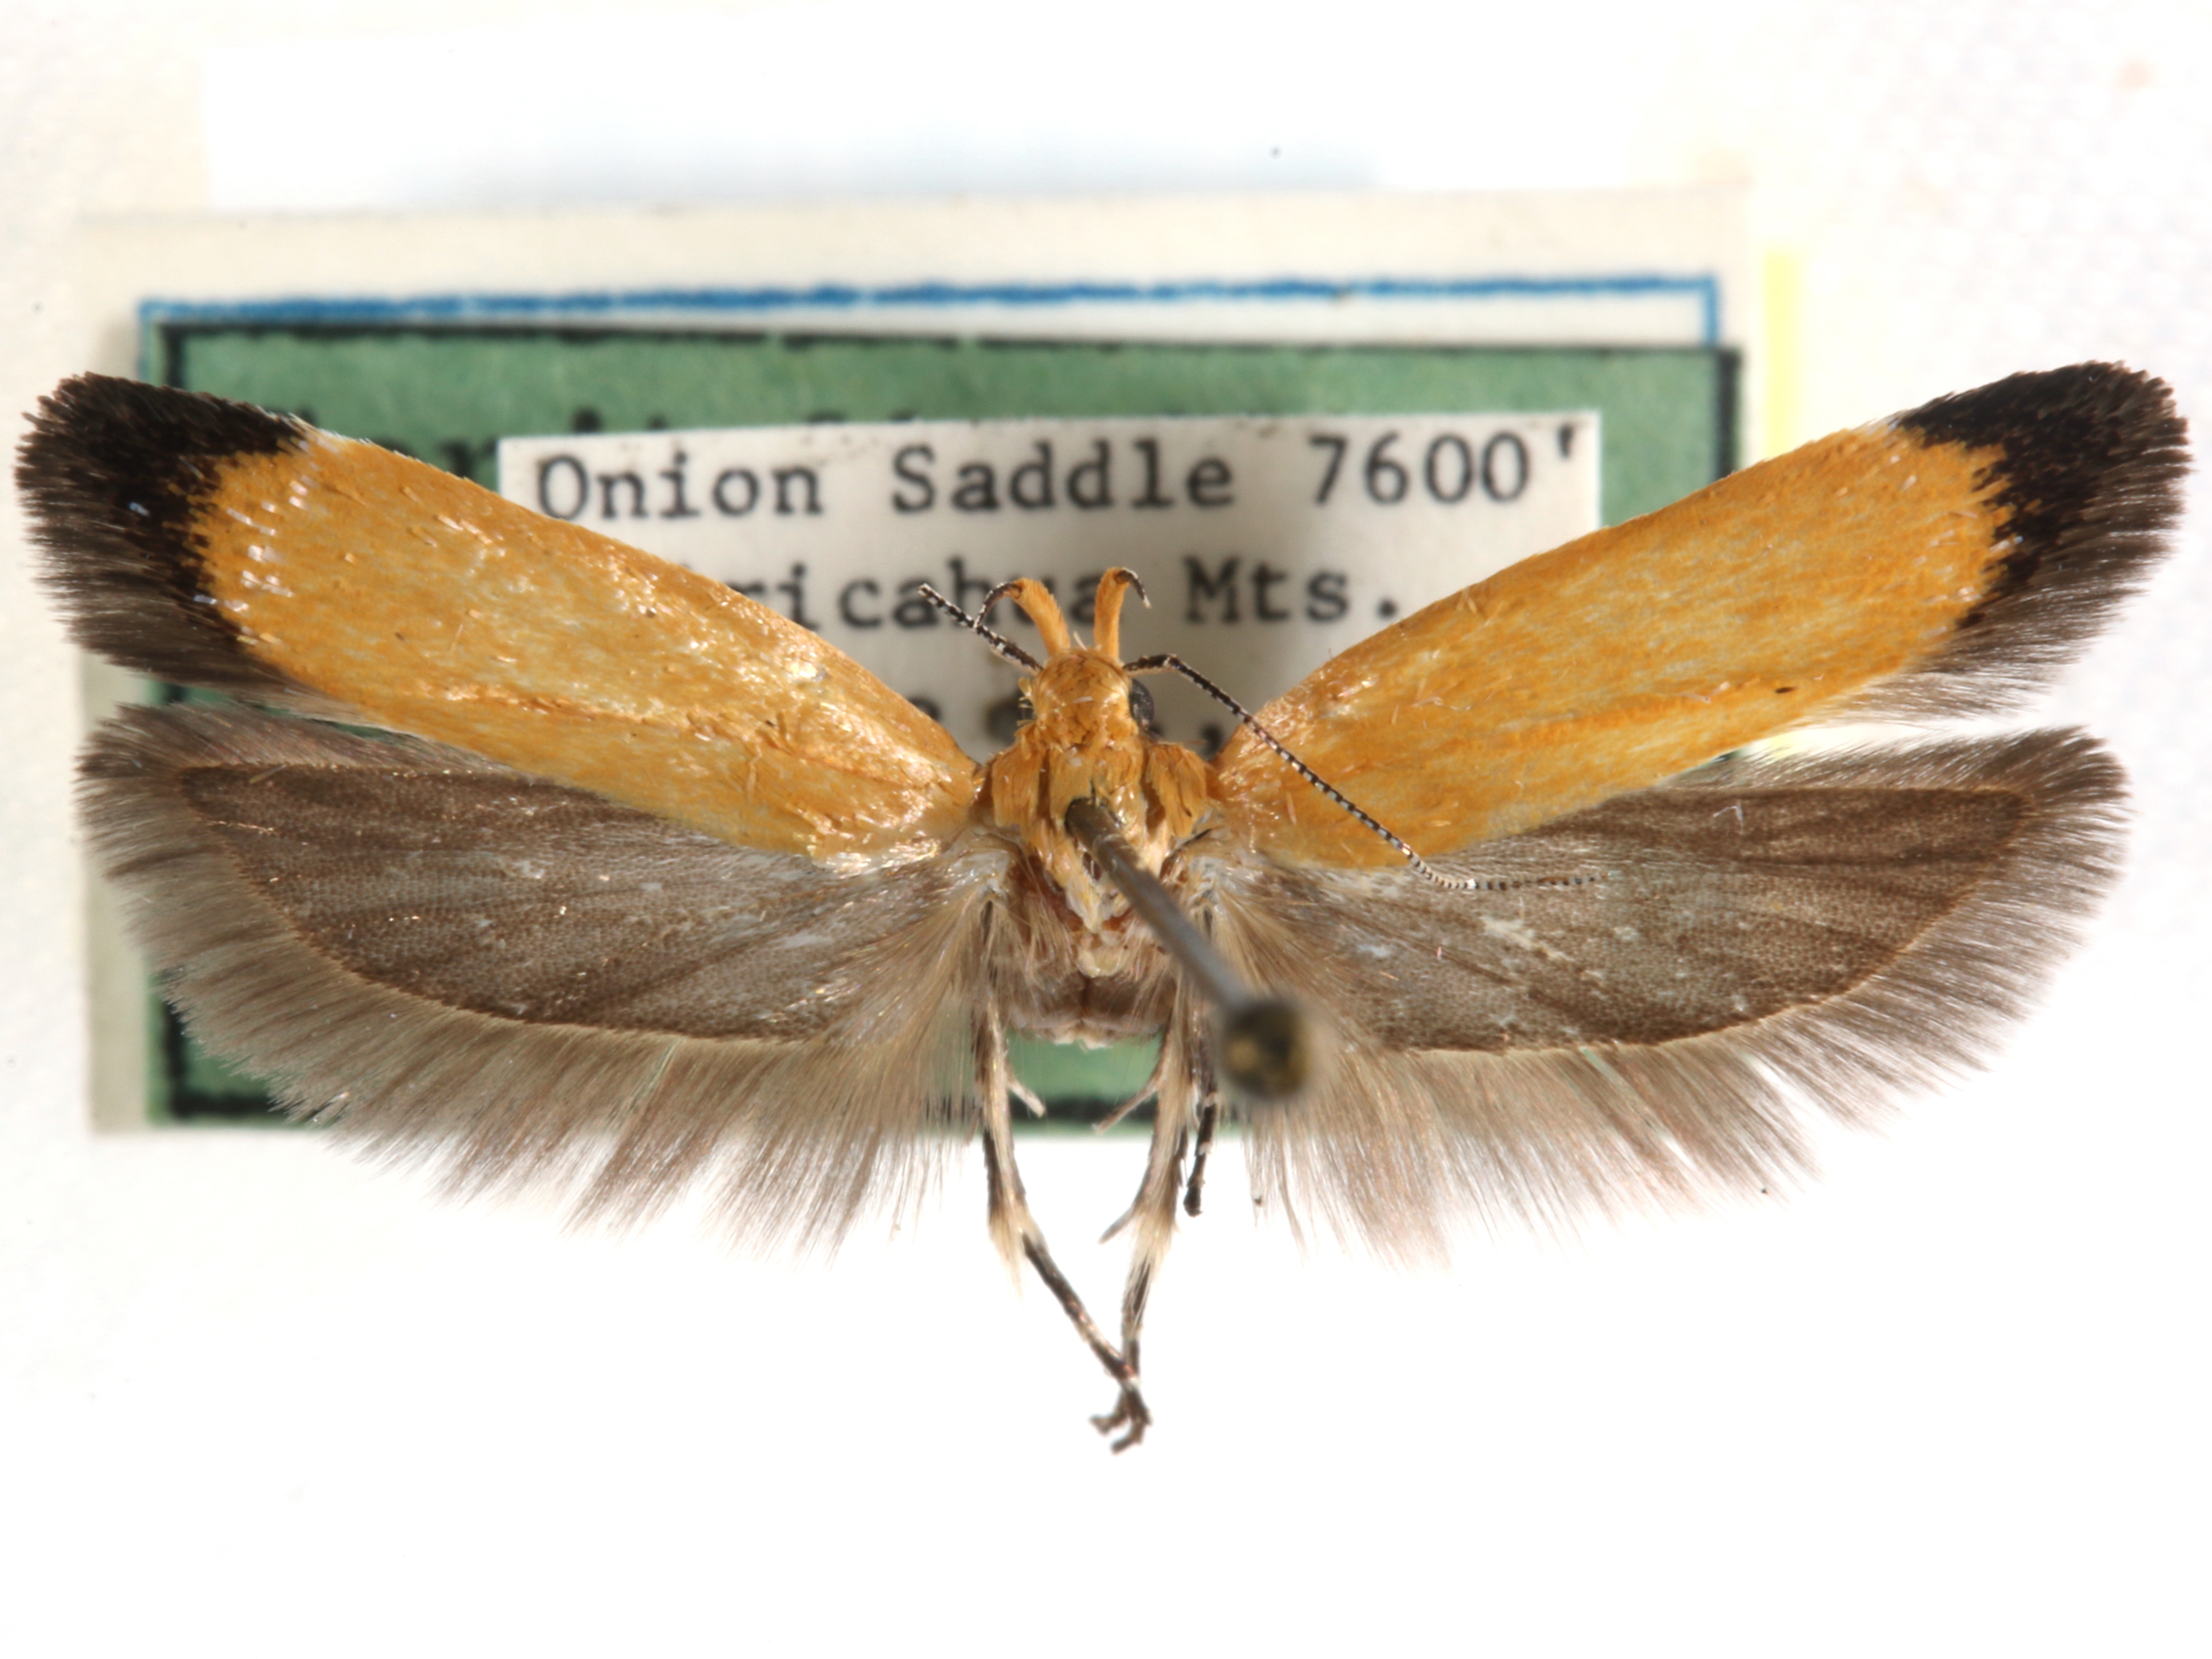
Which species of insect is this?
Chionodes elainae
